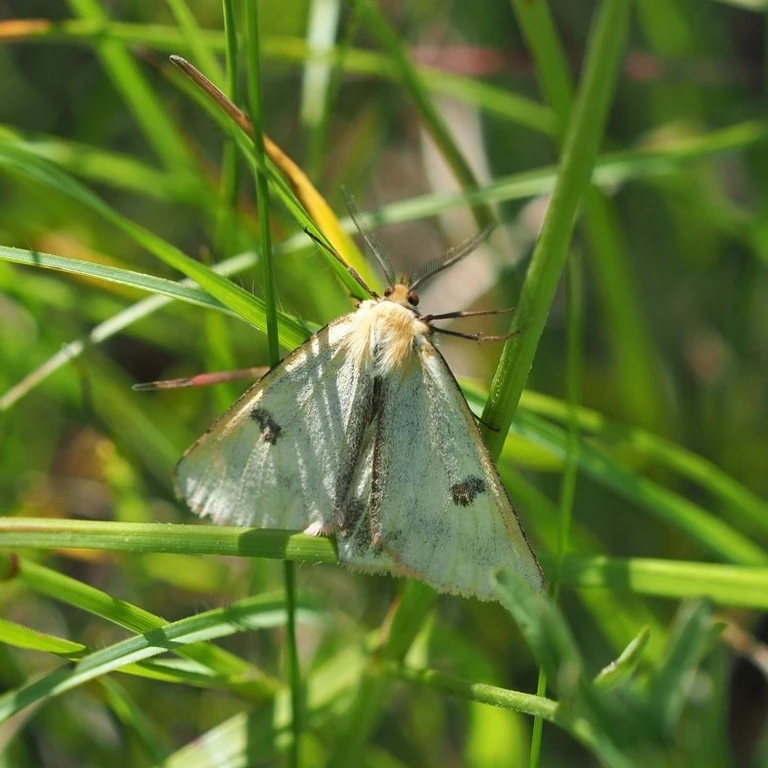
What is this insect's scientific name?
Diacrisia sannio
